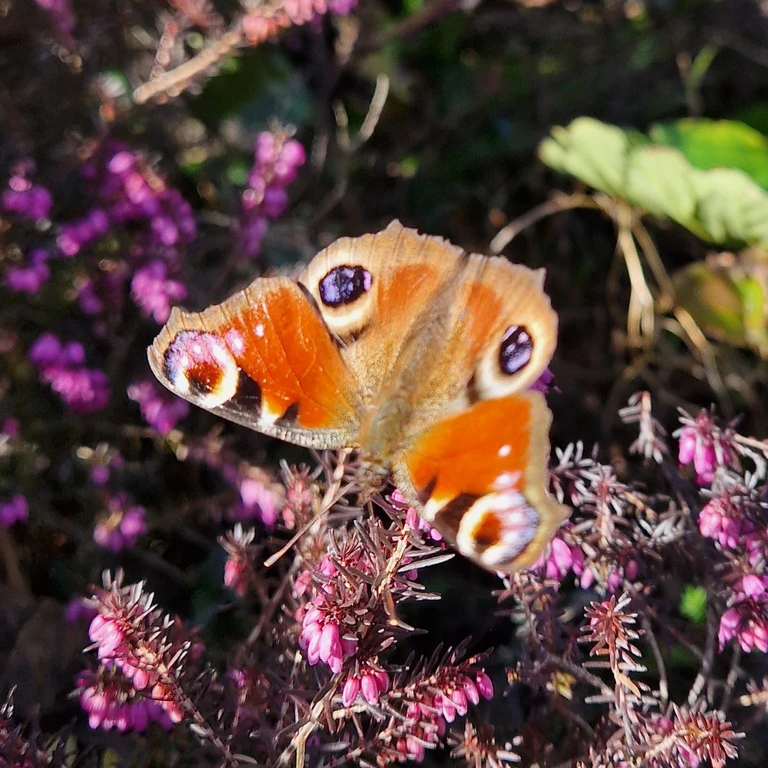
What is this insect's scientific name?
Aglais io
